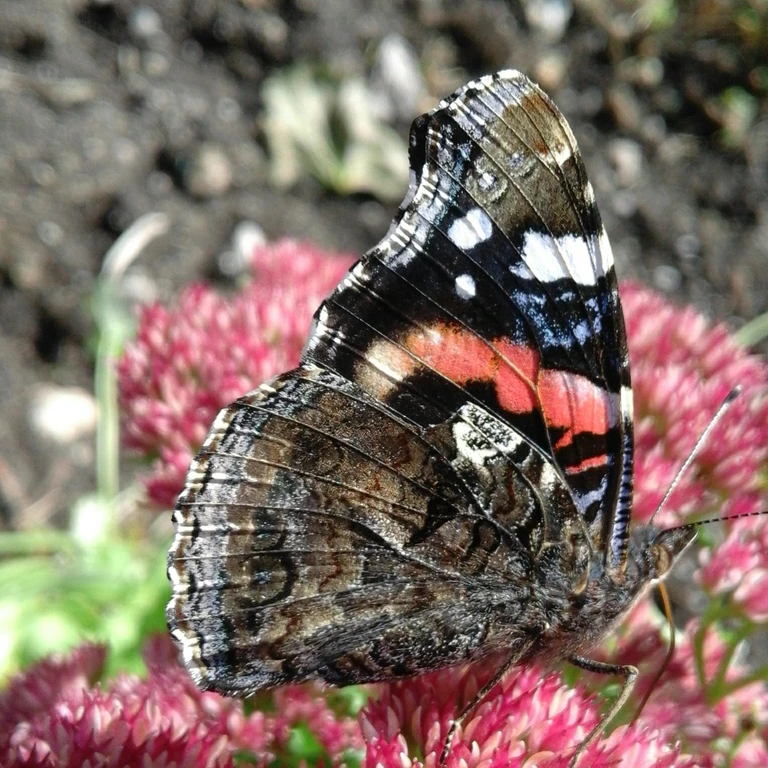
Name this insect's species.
Vanessa atalanta
